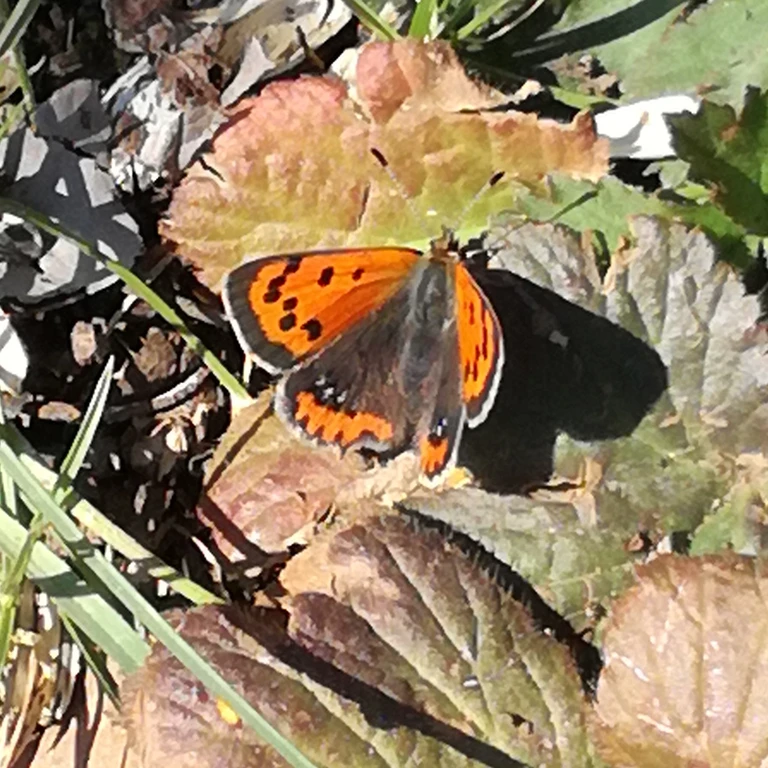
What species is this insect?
Lycaena phlaeas
